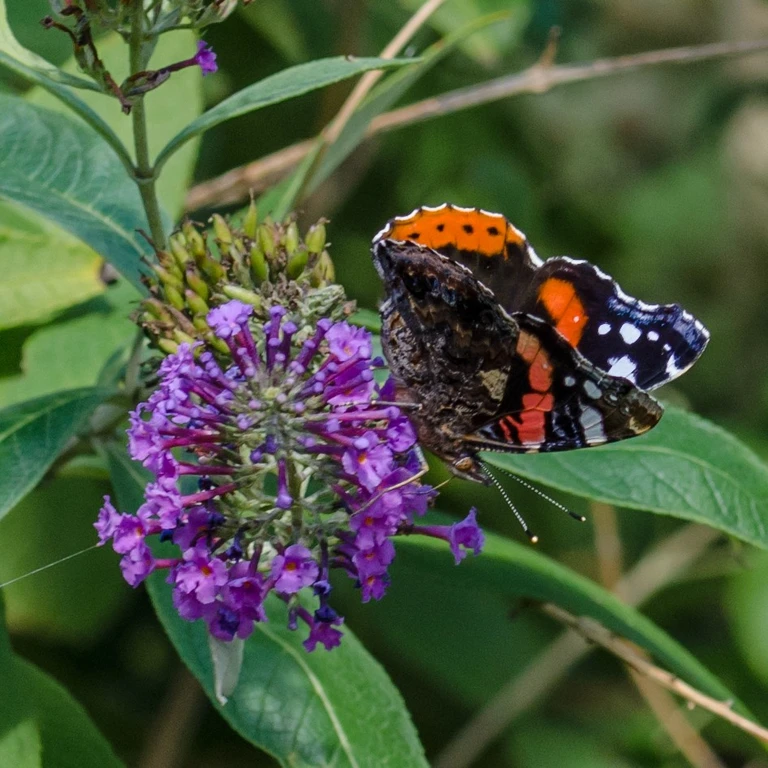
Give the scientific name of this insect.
Vanessa atalanta
